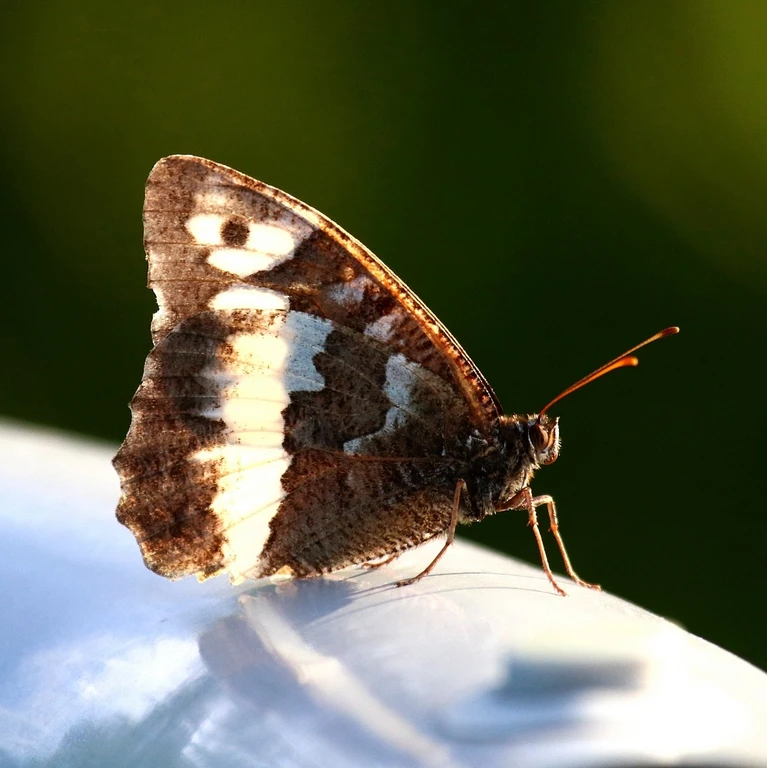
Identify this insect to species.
Brintesia circe
